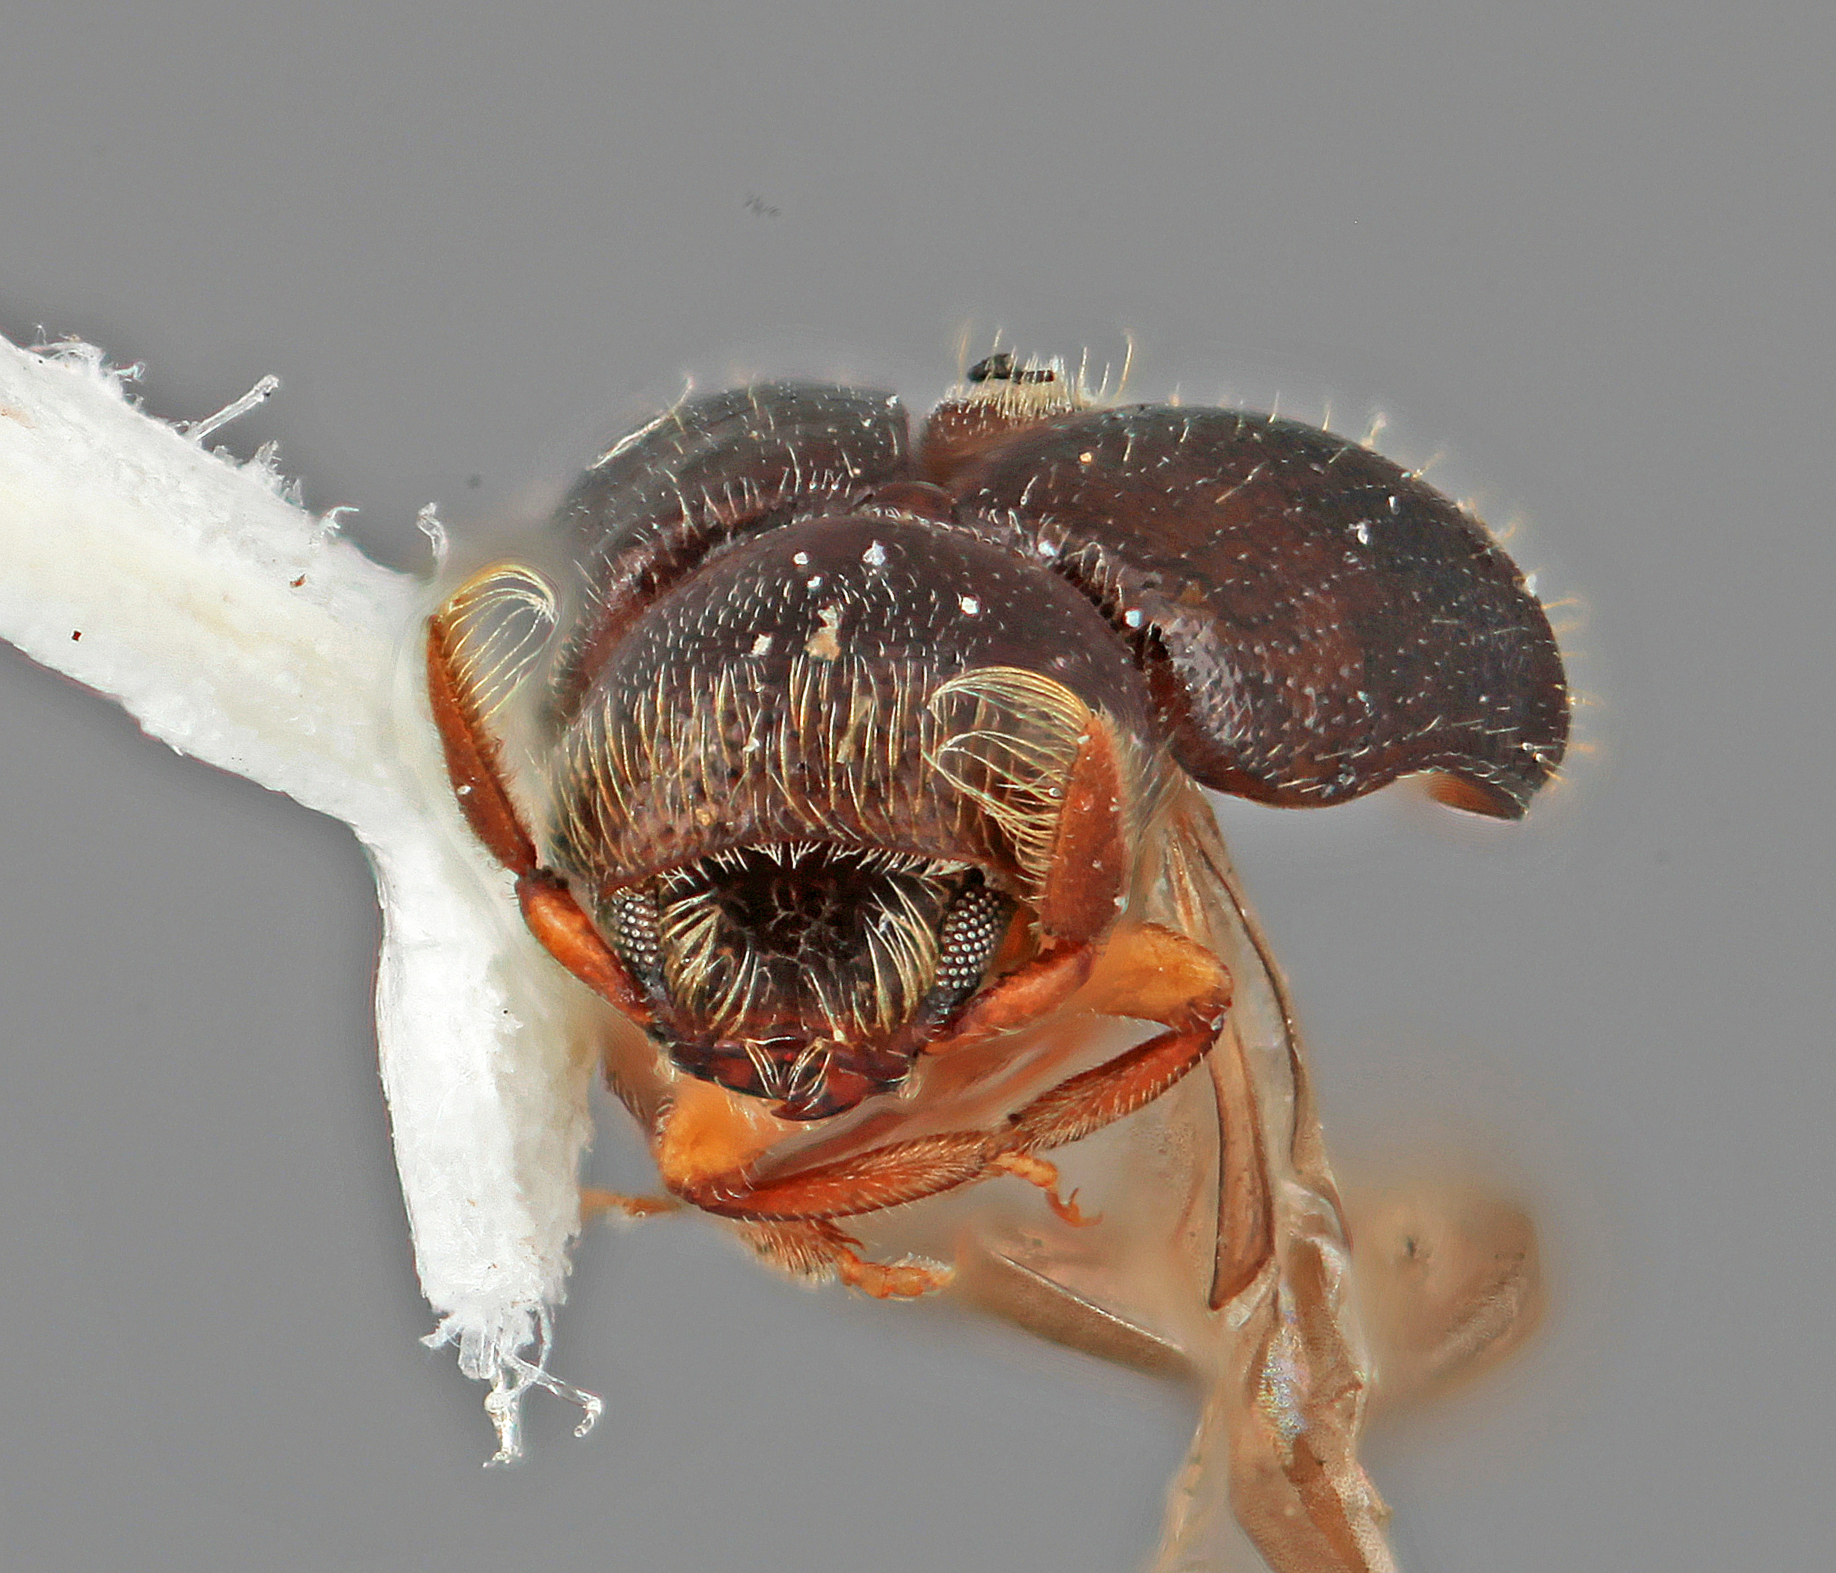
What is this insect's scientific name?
Corthyloxiphus colombiae
